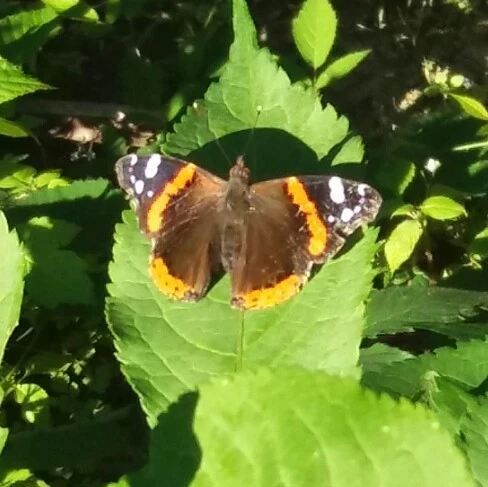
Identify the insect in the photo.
Vanessa atalanta
